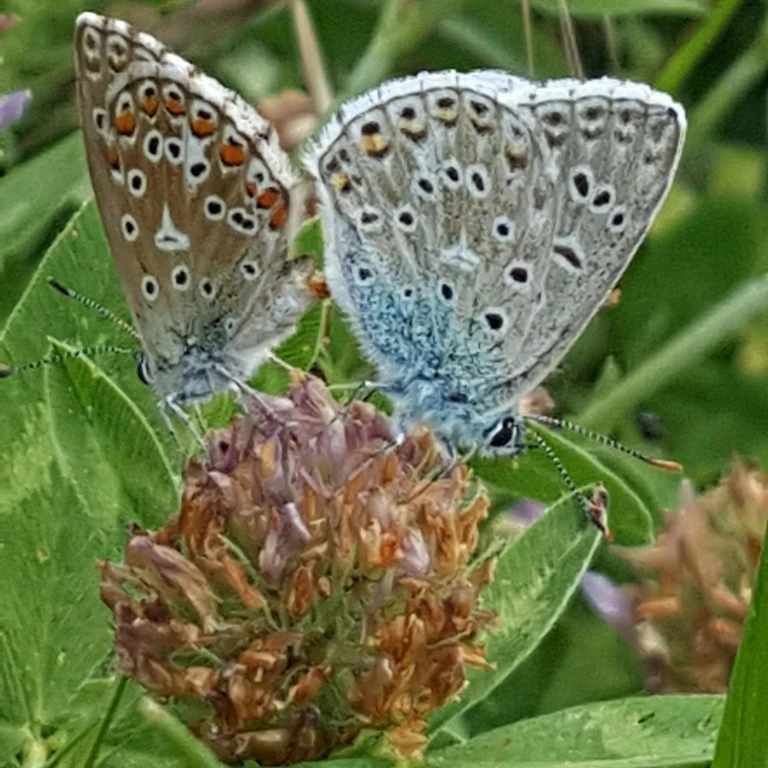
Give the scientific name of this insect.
Polyommatus icarus
